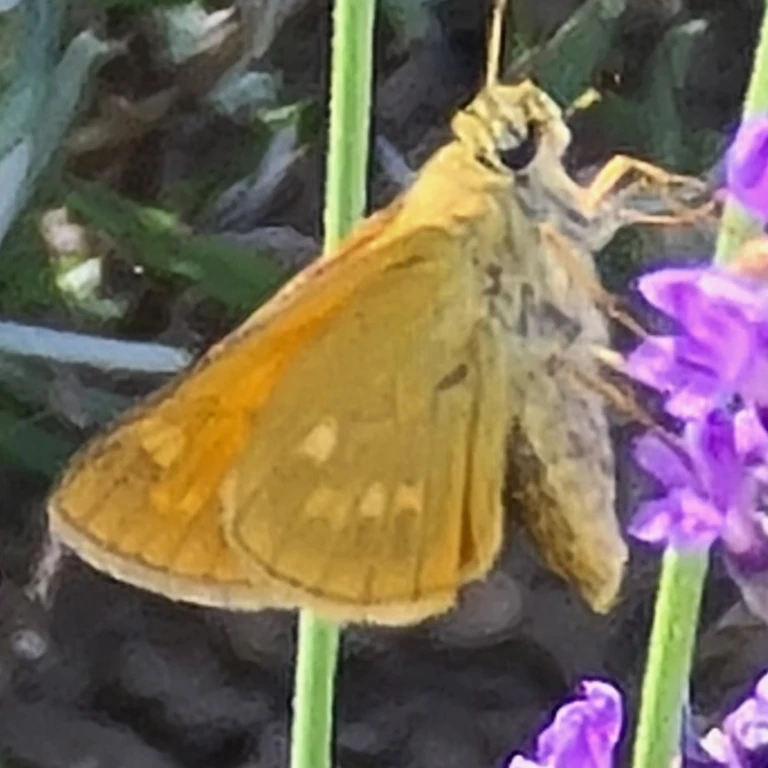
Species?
Ochlodes sylvanus (also Ochlodes venata)
